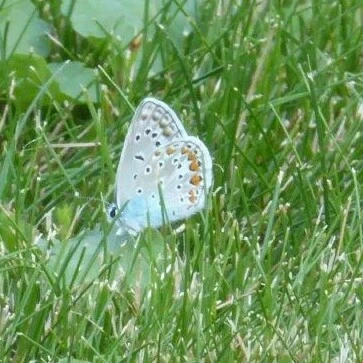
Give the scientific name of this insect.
Polyommatus icarus
